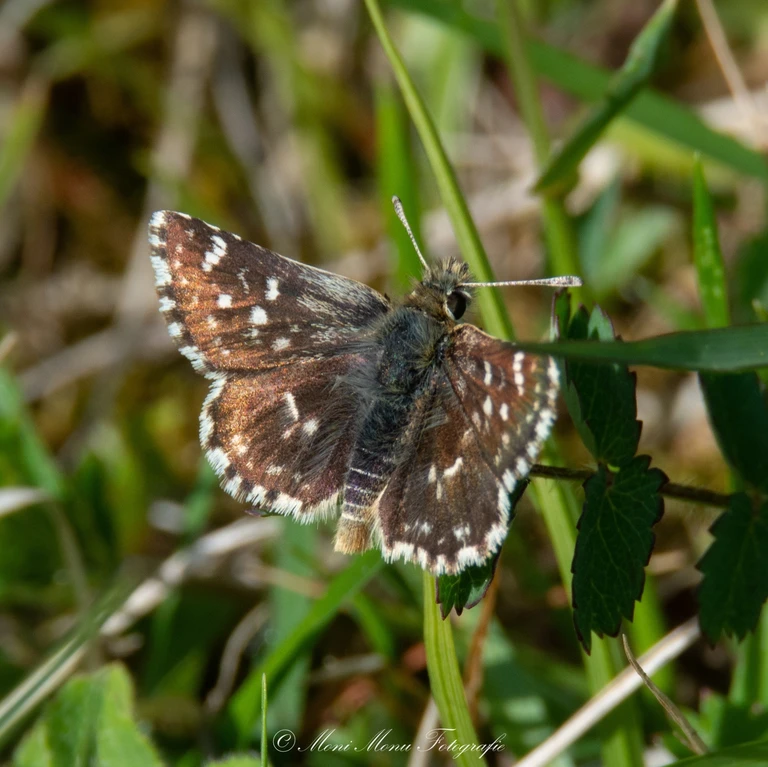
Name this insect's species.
Spialia sertorius
